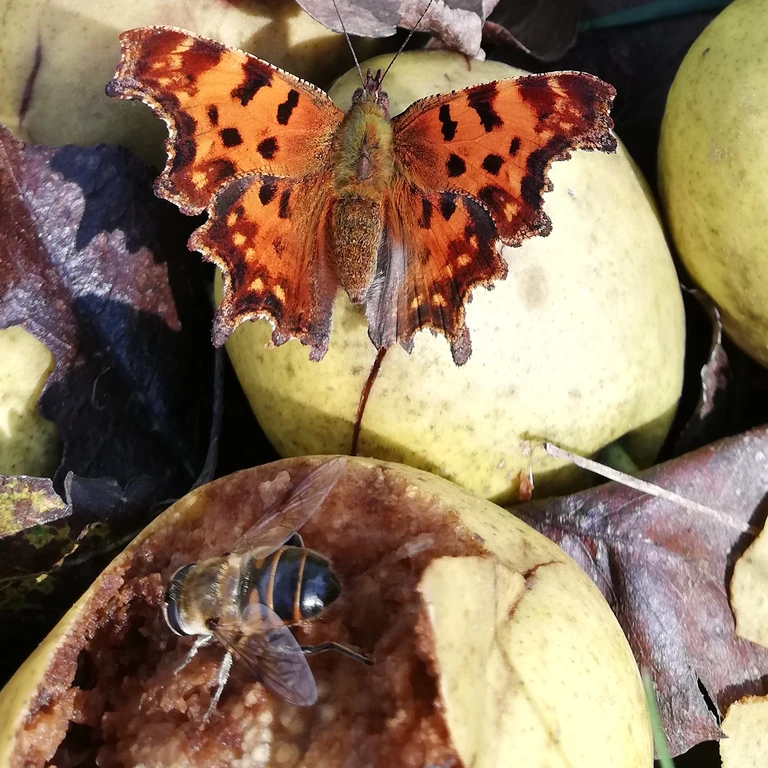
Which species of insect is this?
Polygonia c-album
